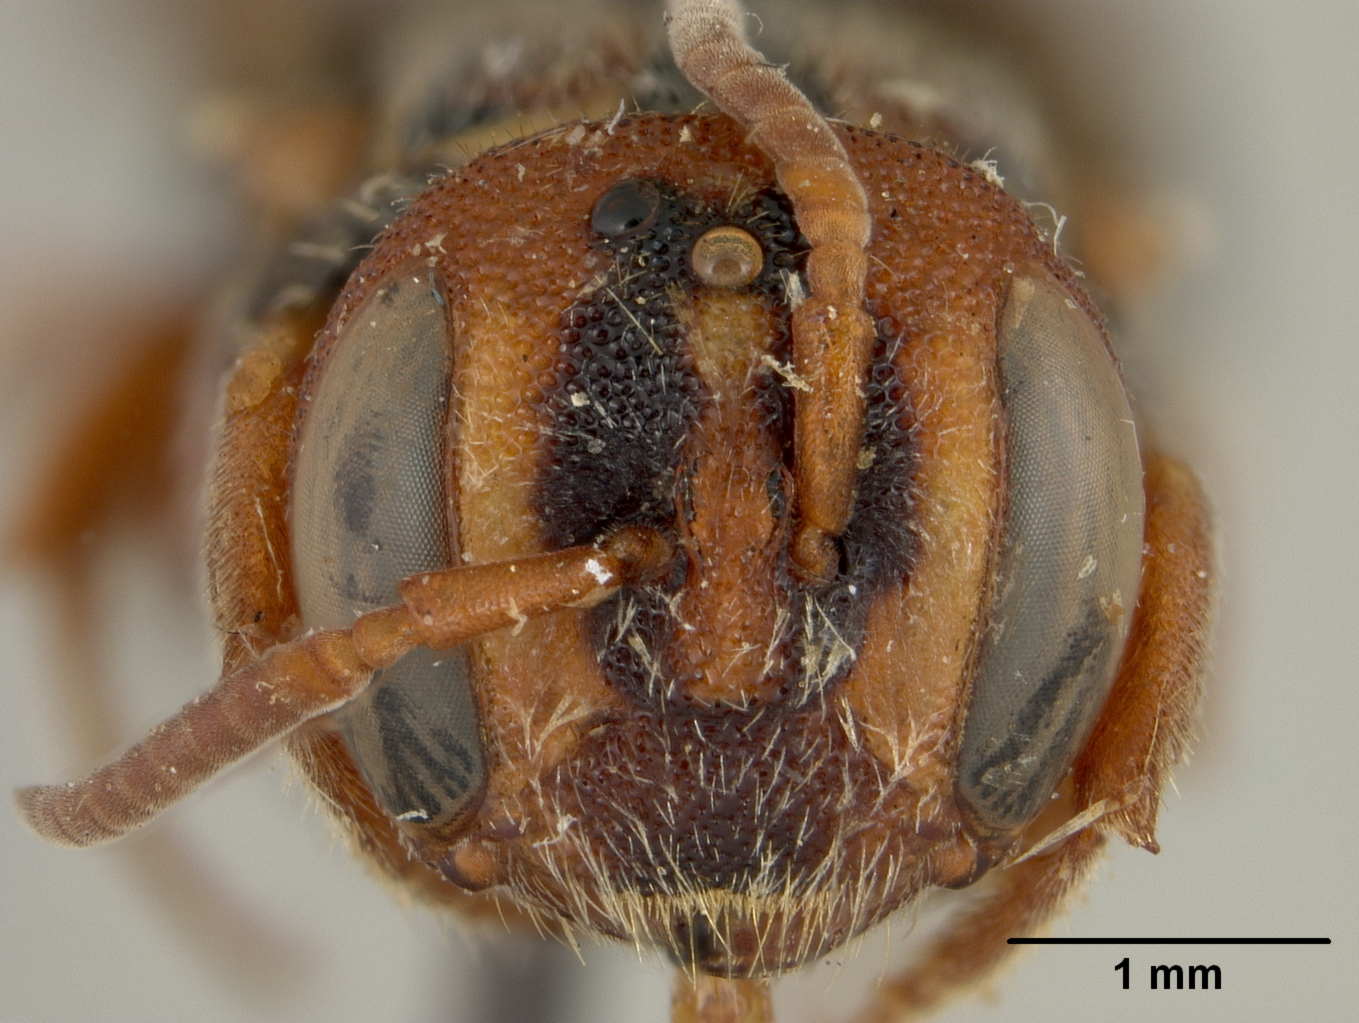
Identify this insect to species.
Stelis aliena
